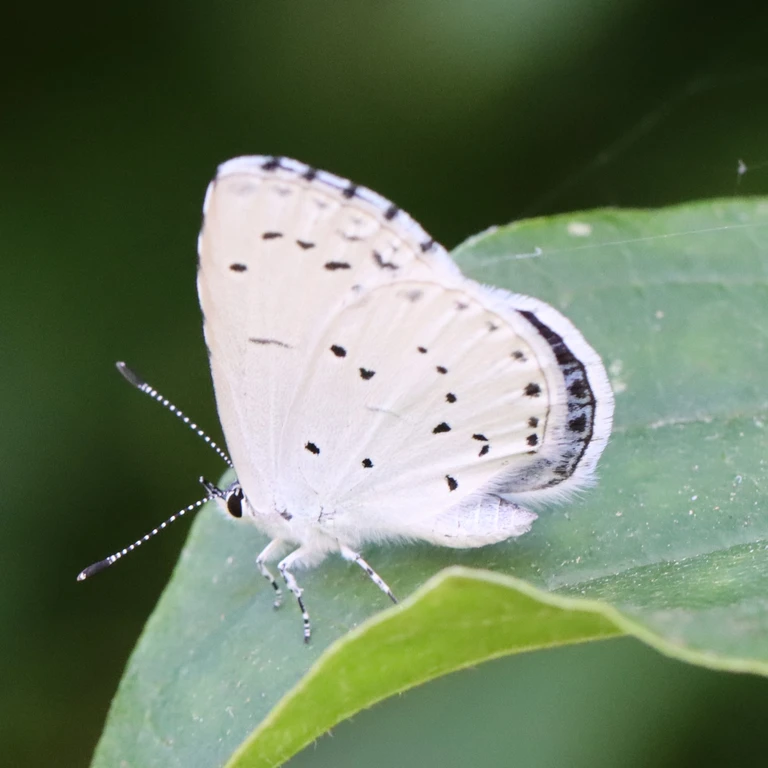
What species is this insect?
Celastrina argiolus
